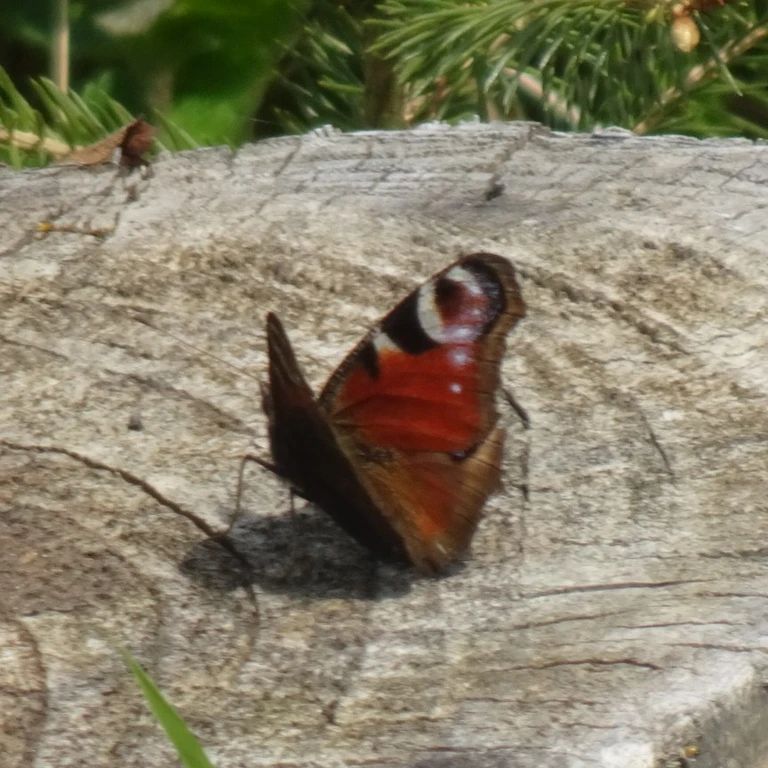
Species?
Aglais io
